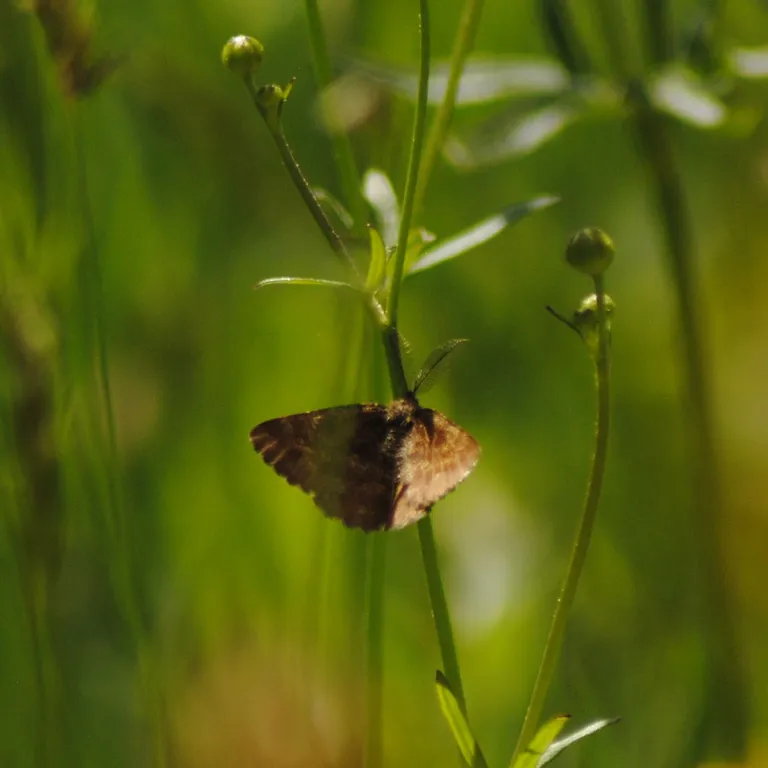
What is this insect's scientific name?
Ematurga atomaria
